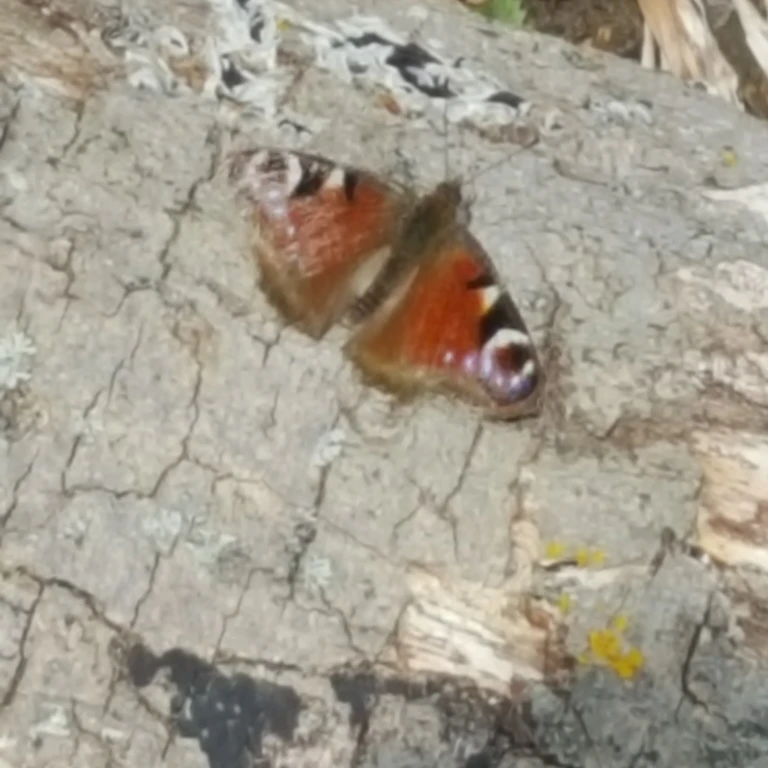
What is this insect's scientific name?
Aglais io
